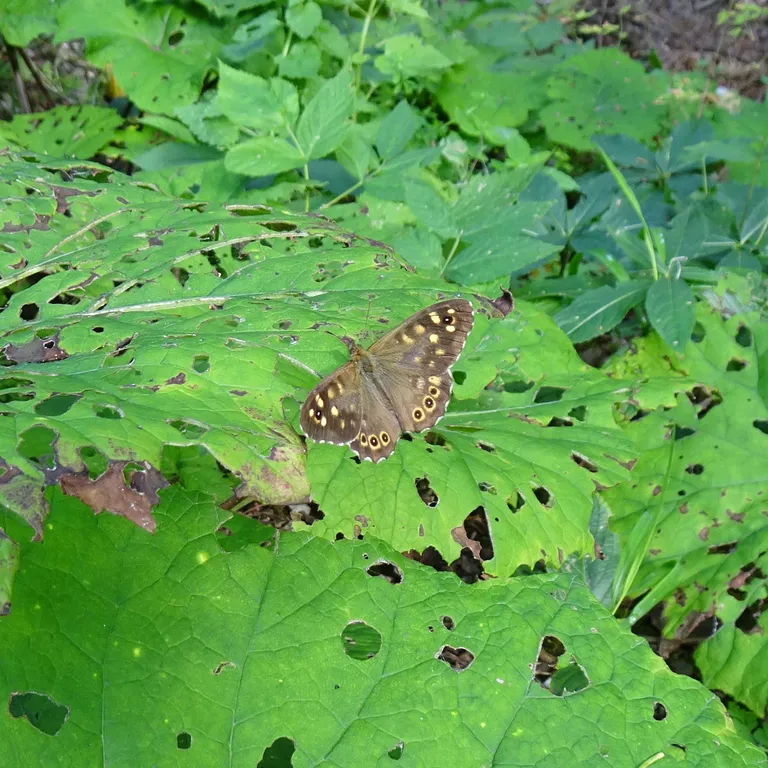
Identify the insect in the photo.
Pararge aegeria
